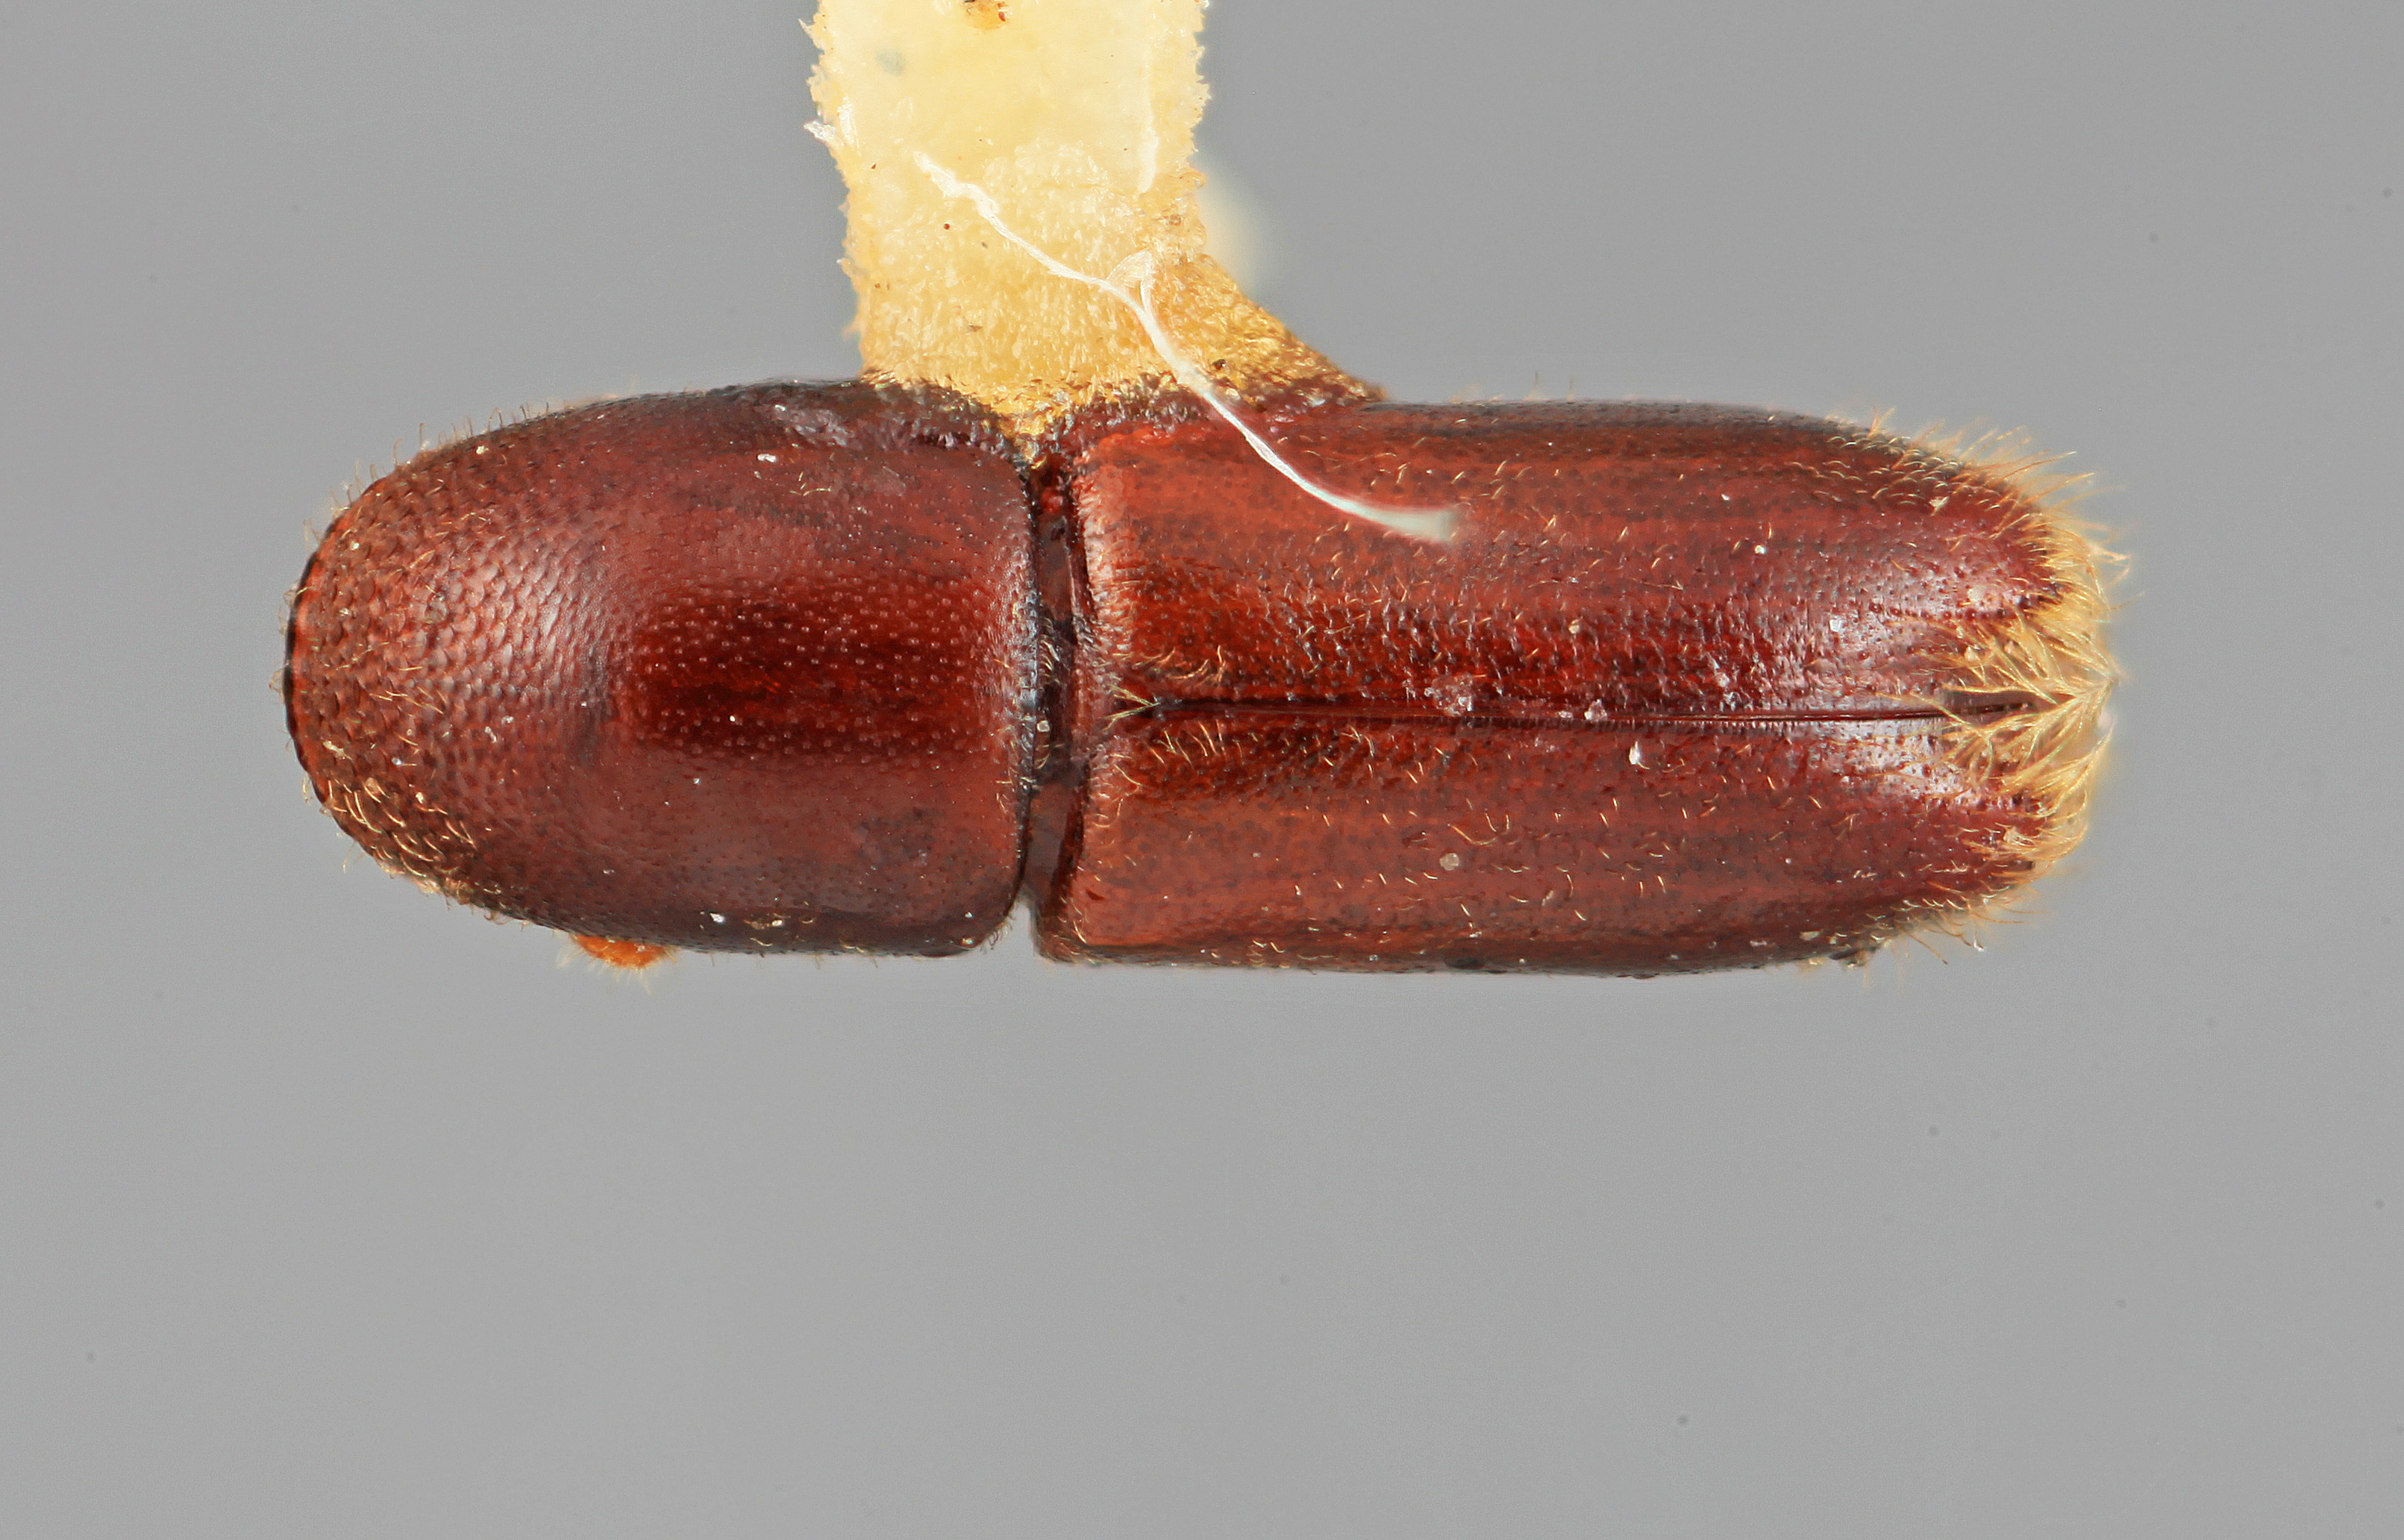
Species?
Gnathotrichus nimifrons
